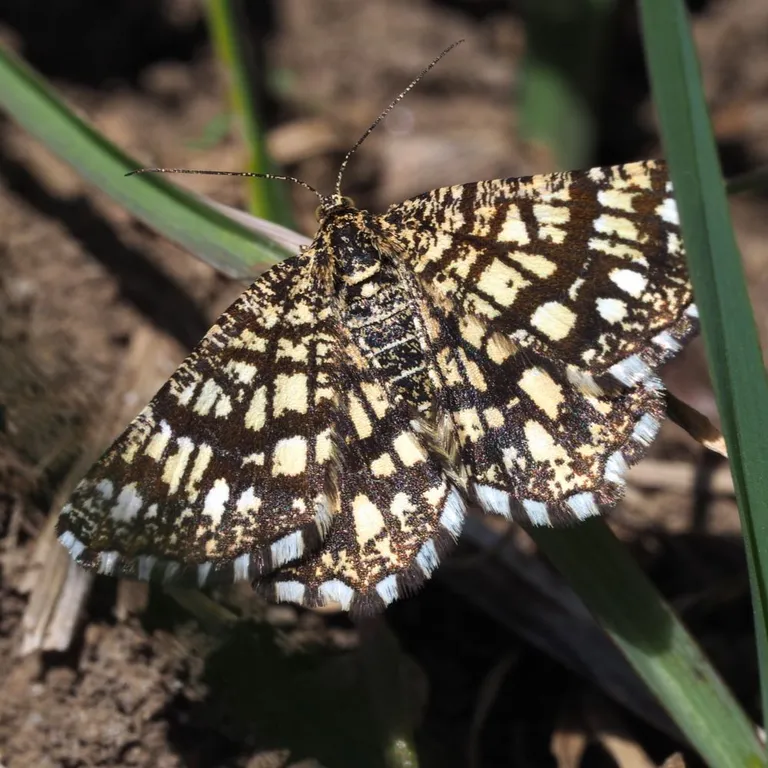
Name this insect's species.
Chiasmia clathrata
